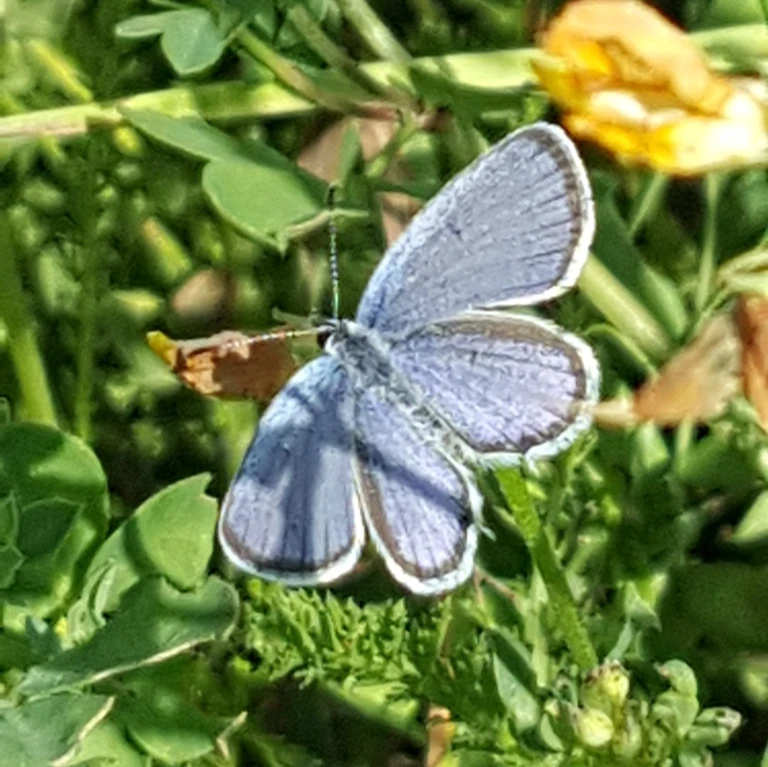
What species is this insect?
Cupido argiades (also Elkalyce argiades)
